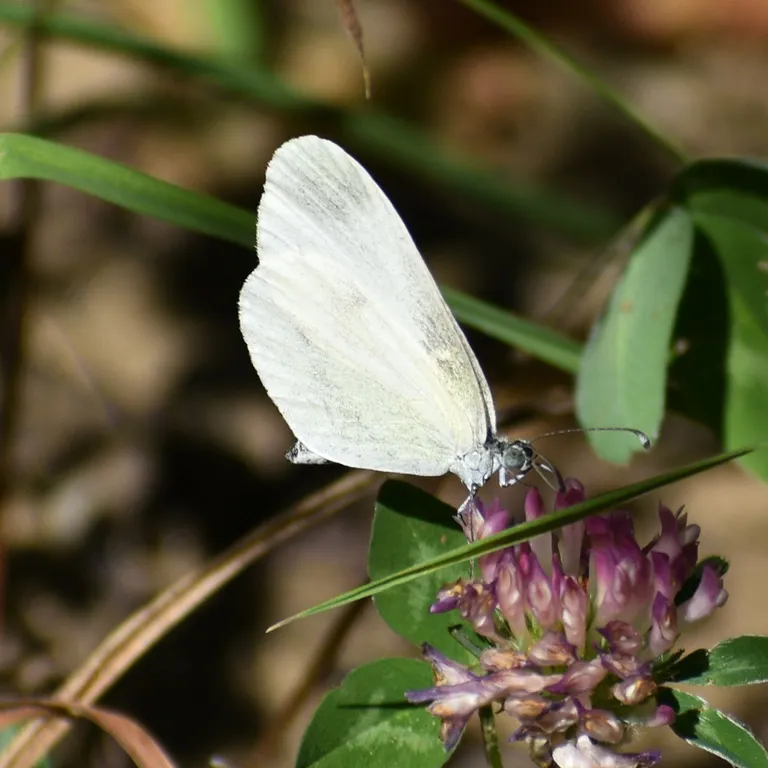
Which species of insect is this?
Leptidea sinapis/juvernica
